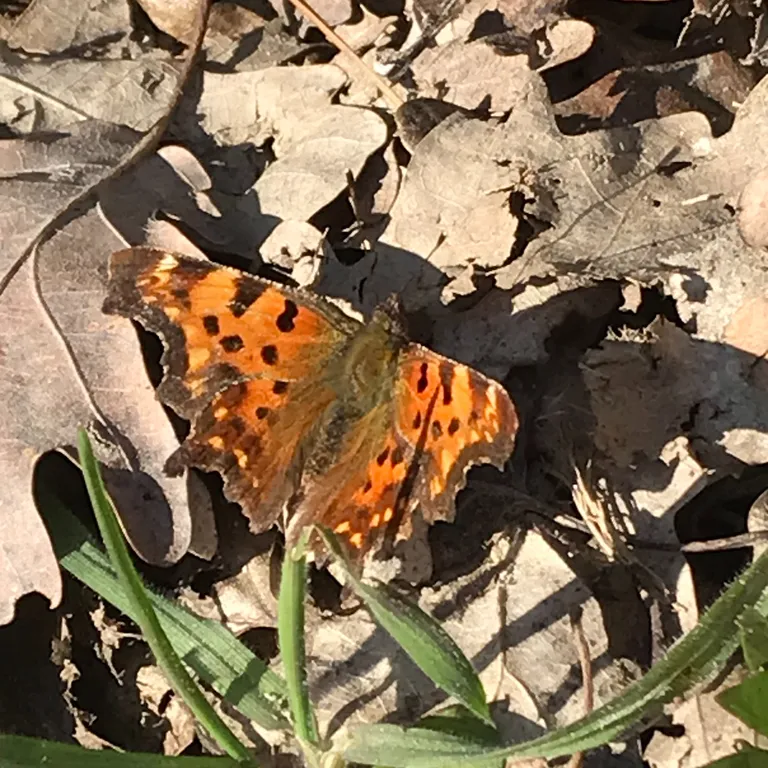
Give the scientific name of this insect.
Polygonia c-album
